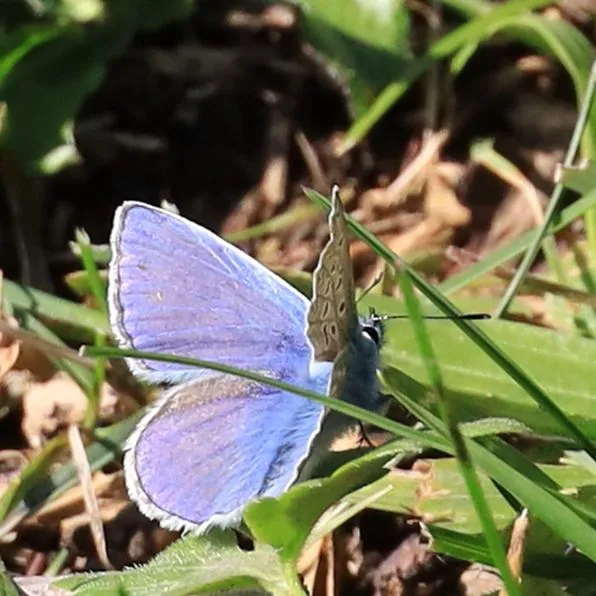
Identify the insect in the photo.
Polyommatus icarus
